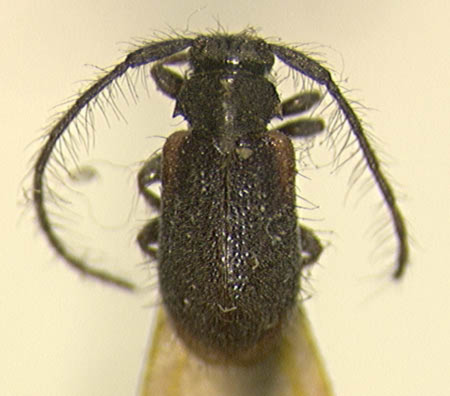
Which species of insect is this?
Exocentrus rufohumeralis
